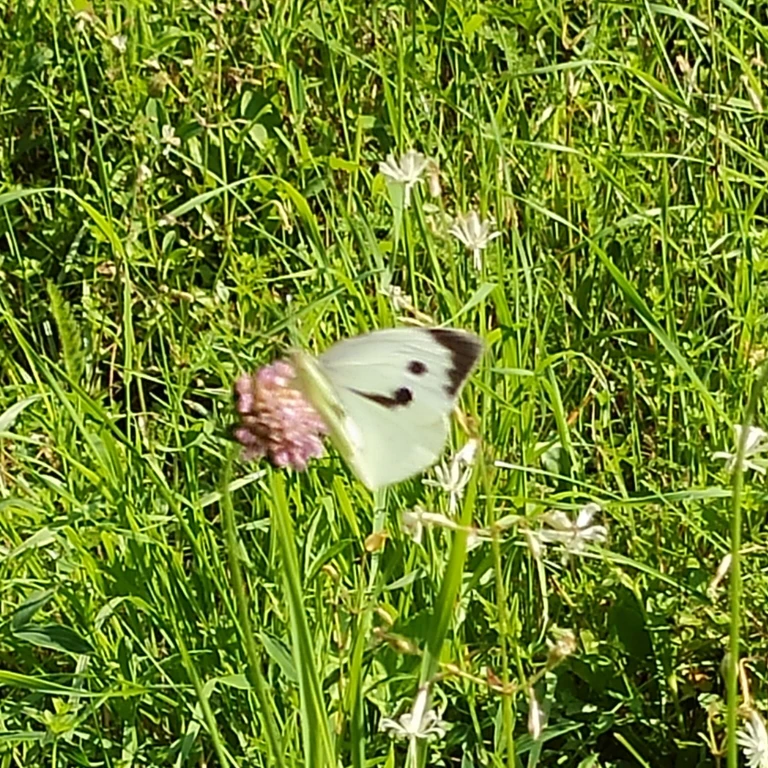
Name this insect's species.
Pieris brassicae
